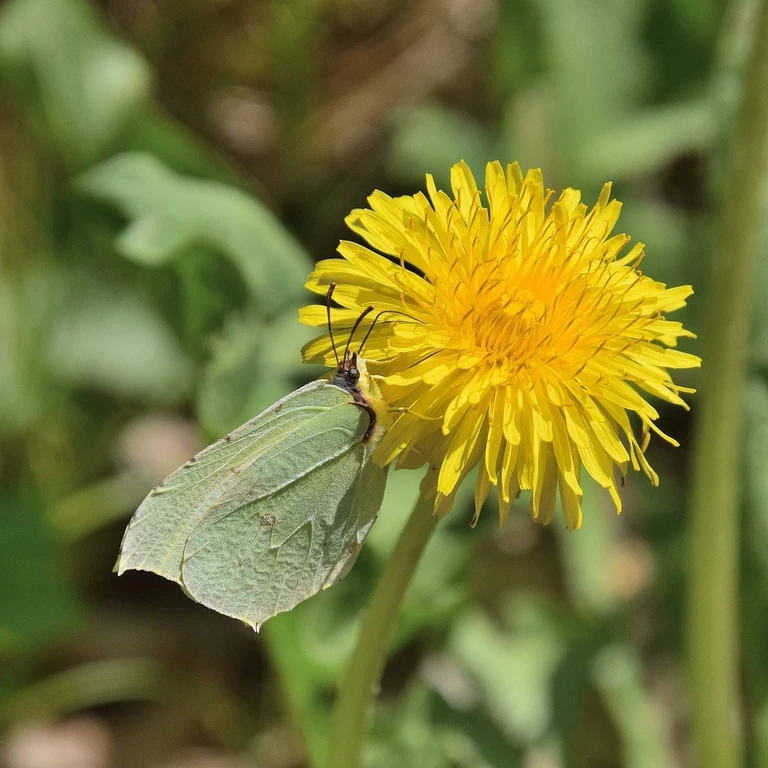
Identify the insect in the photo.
Gonepteryx rhamni
